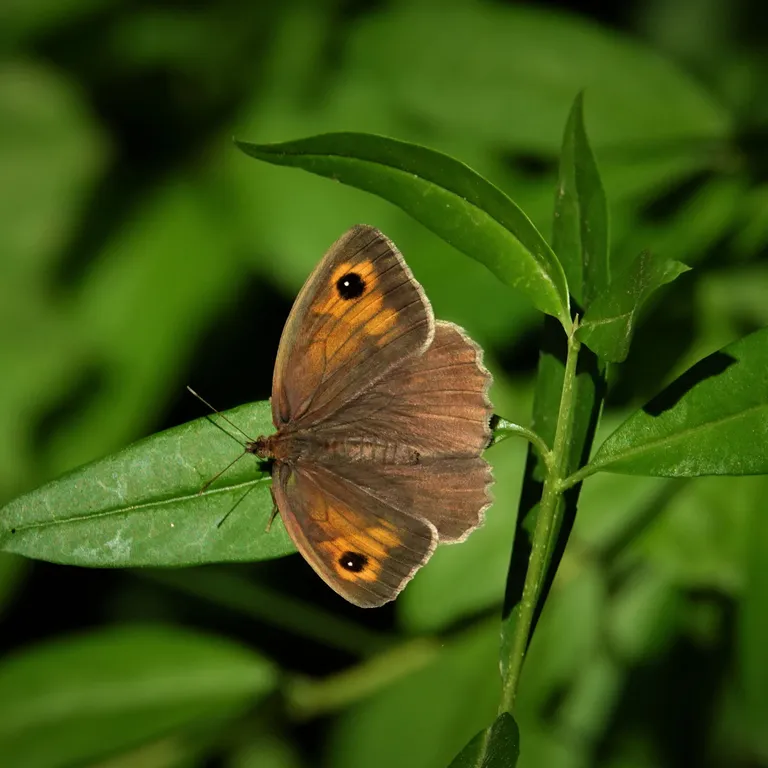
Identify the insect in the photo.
Maniola jurtina
